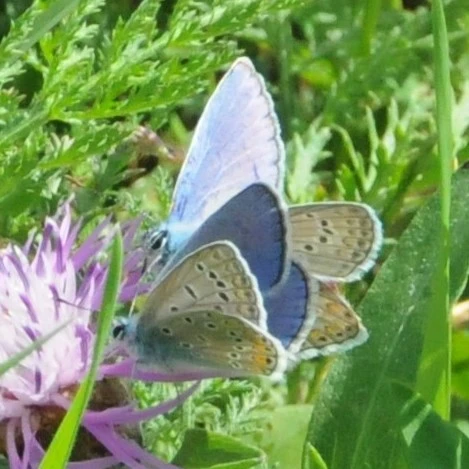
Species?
Polyommatus icarus
